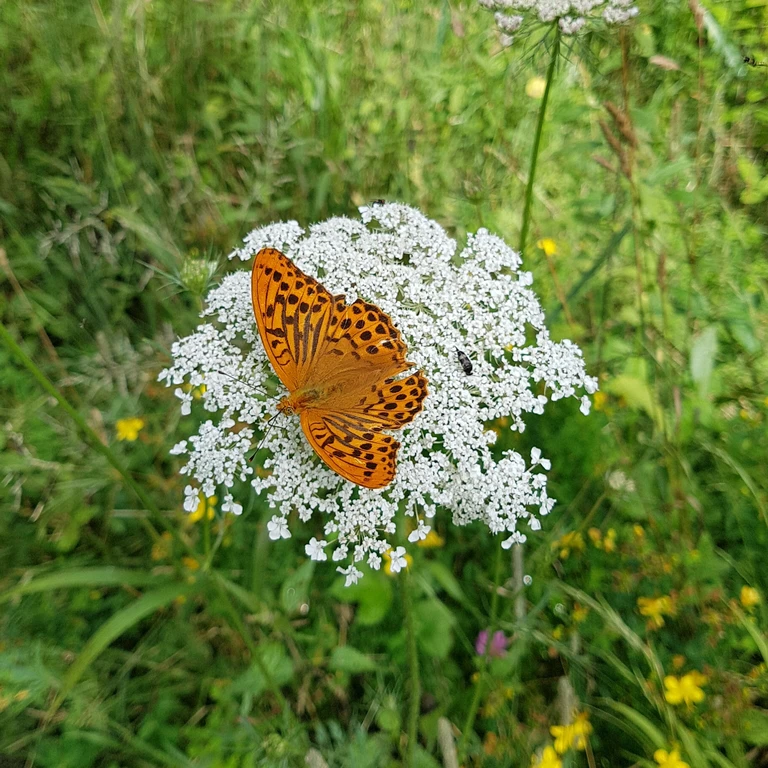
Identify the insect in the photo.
Argynnis paphia
